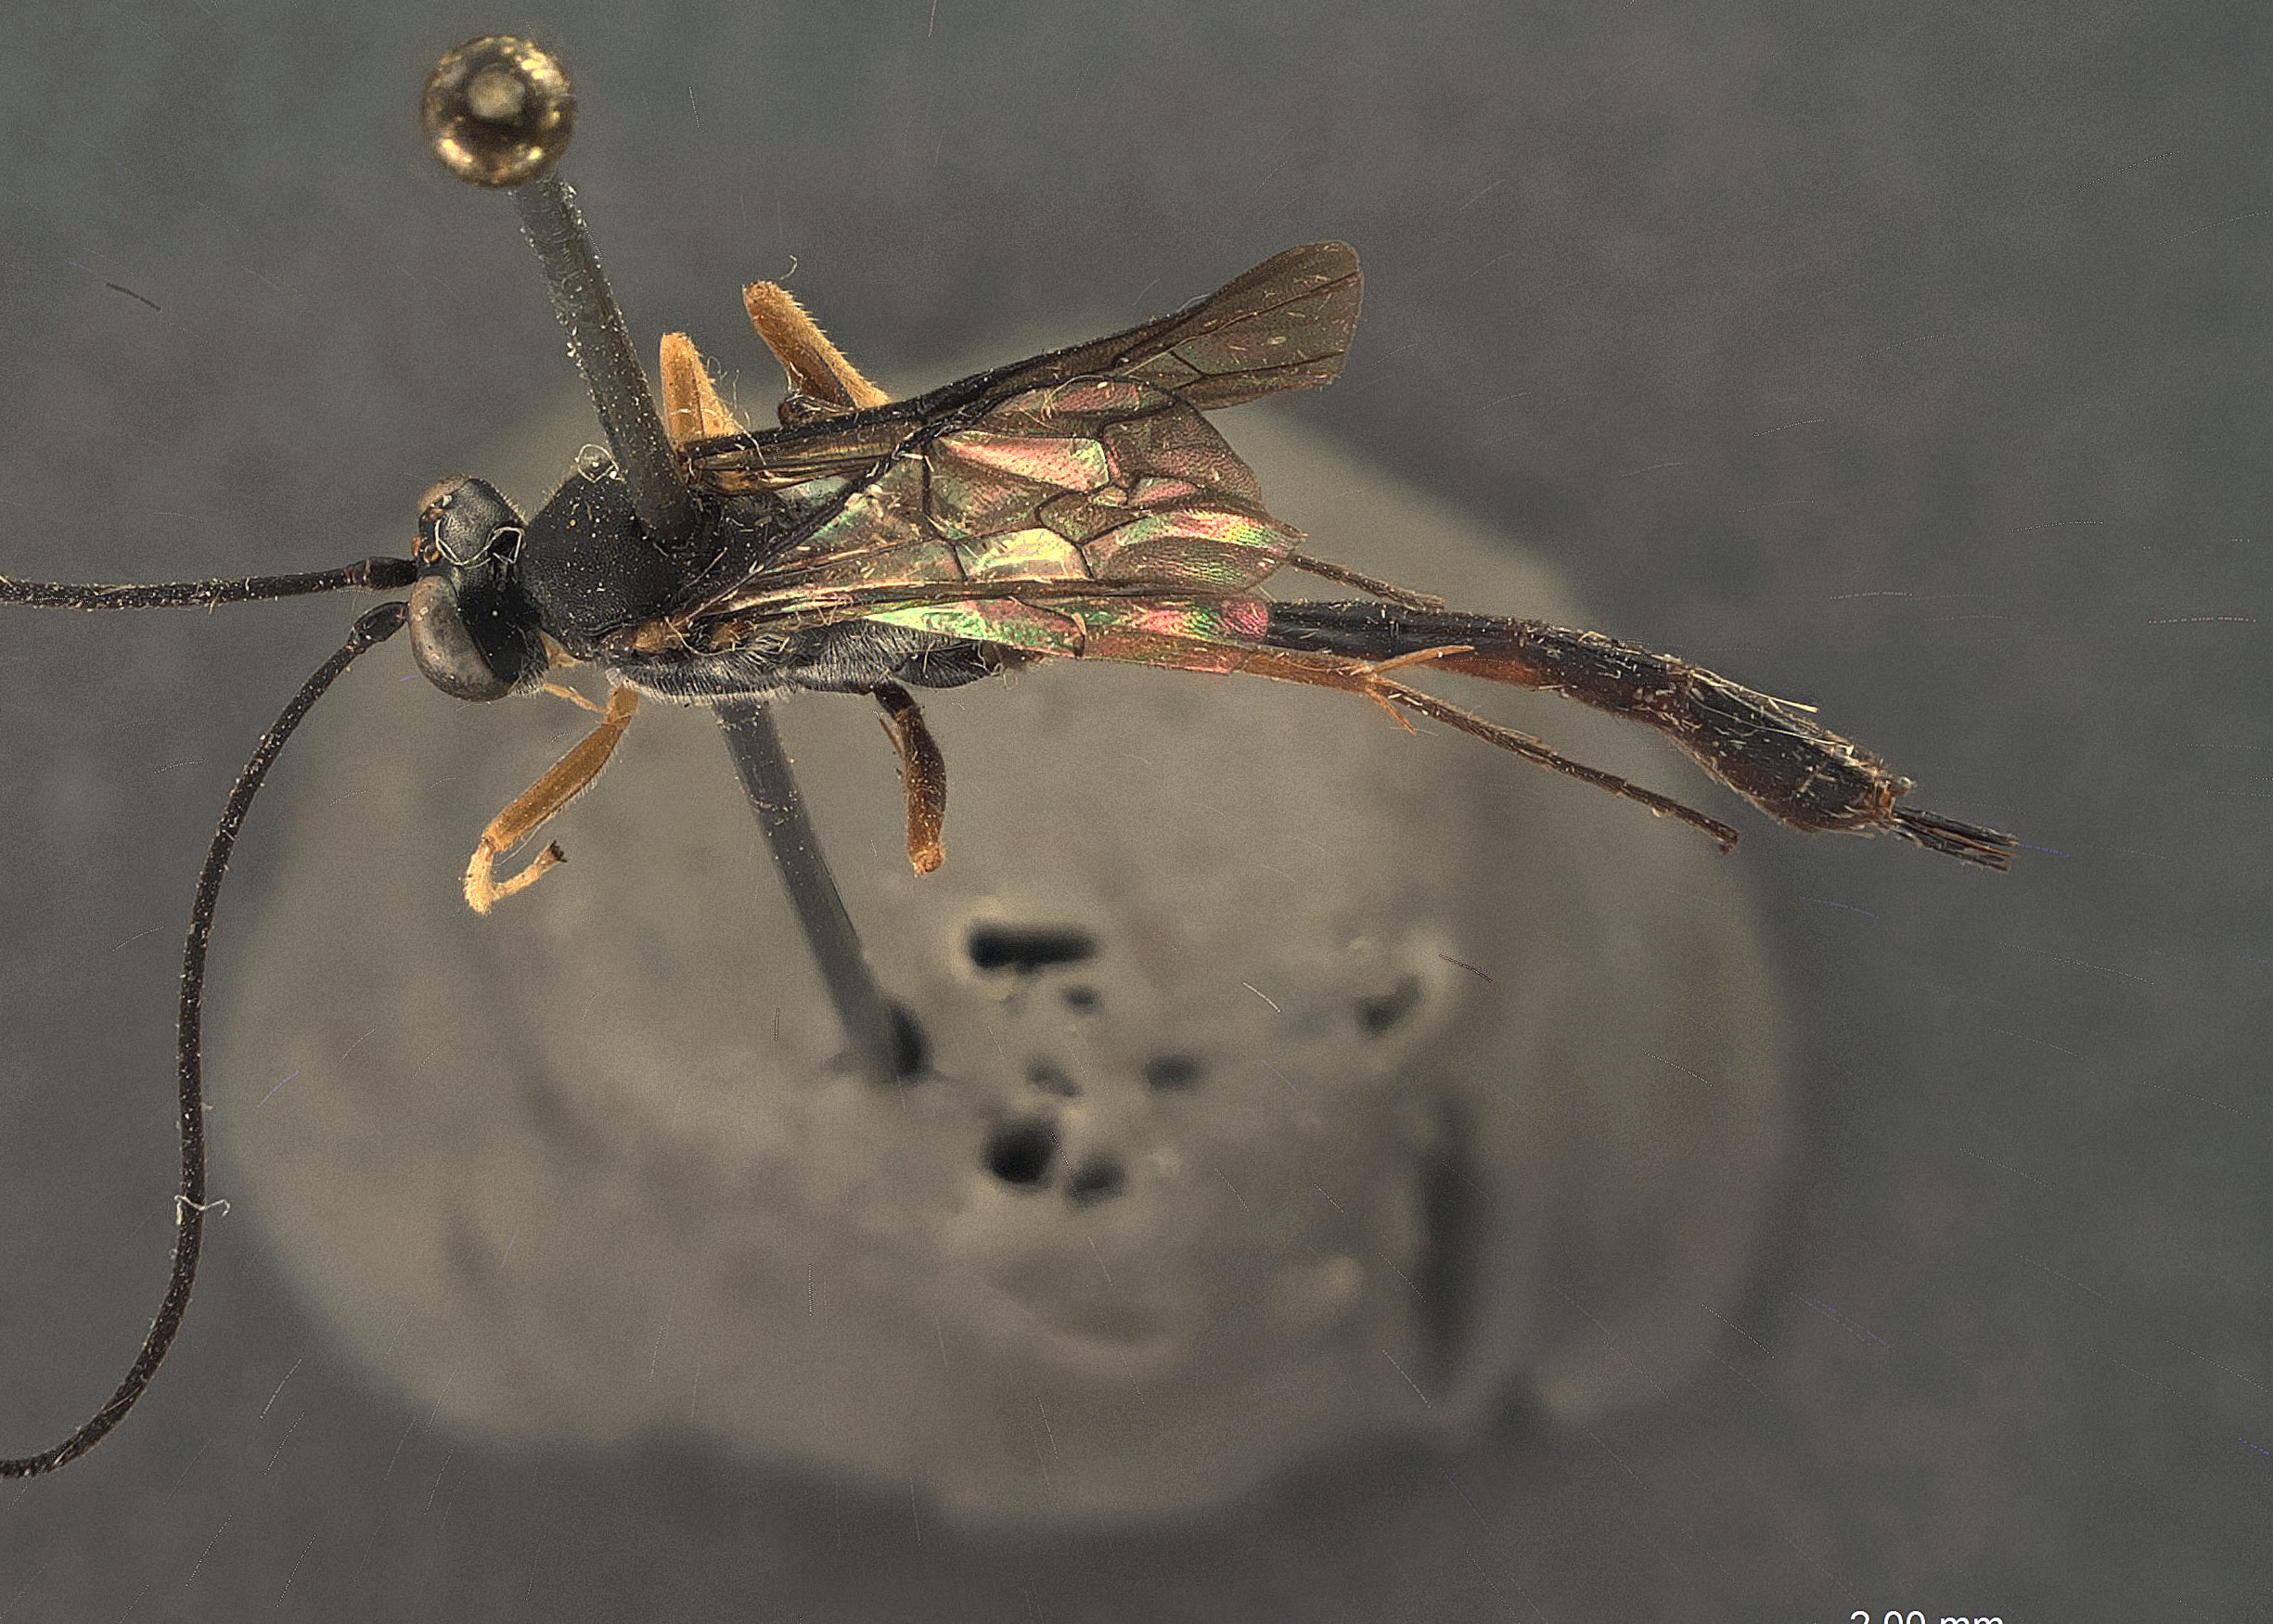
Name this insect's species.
Dusona flinti
